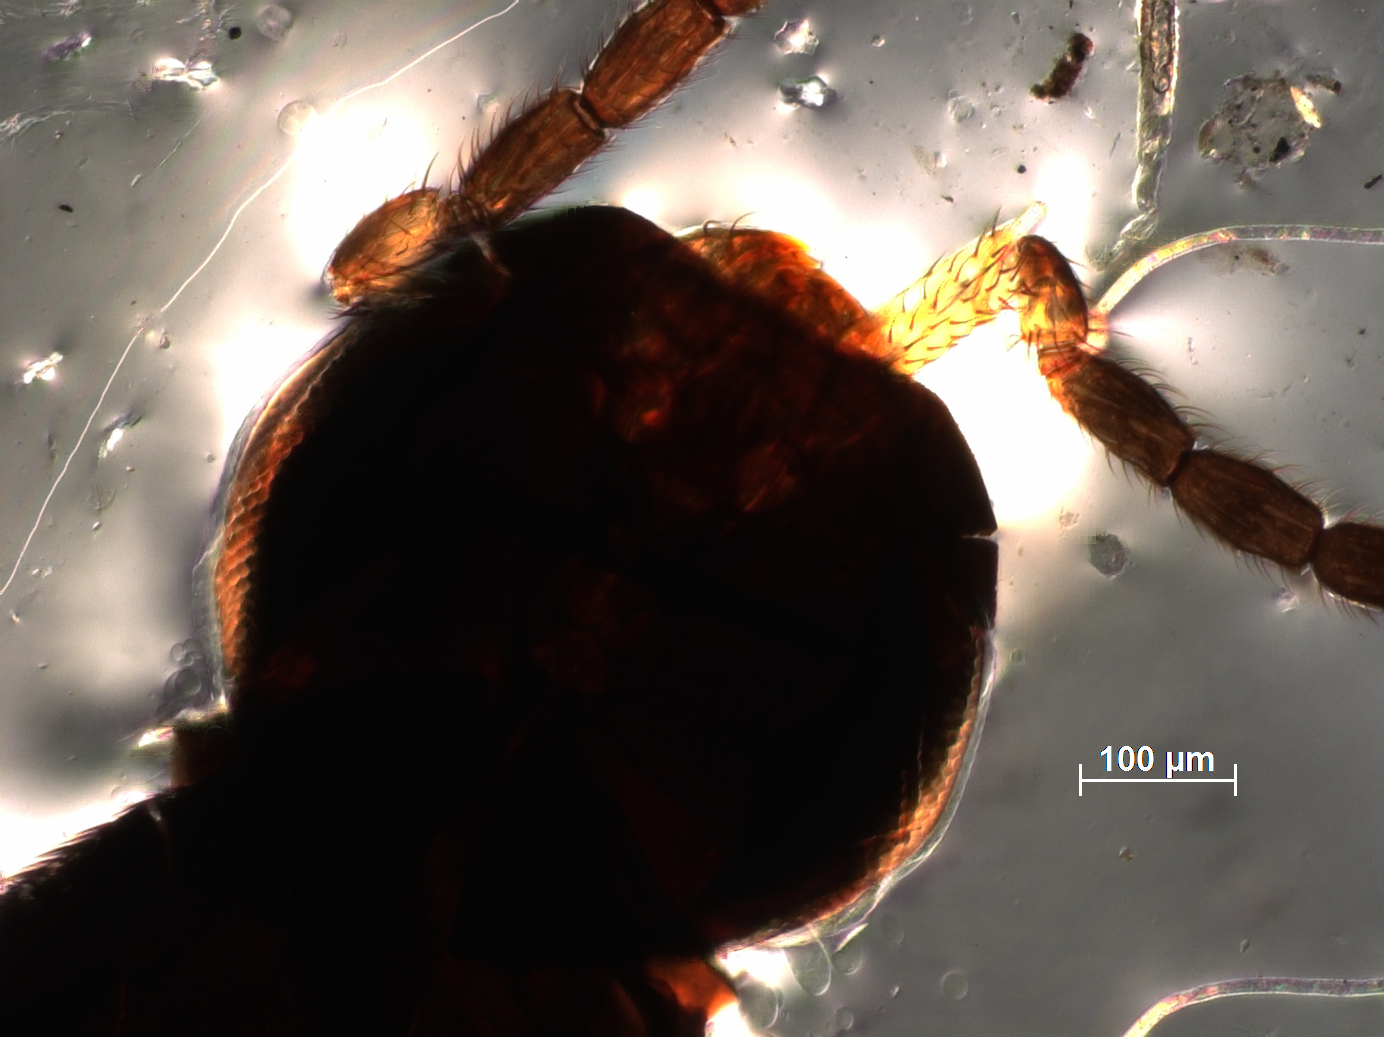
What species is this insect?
Elasmus krishnagiriensis
